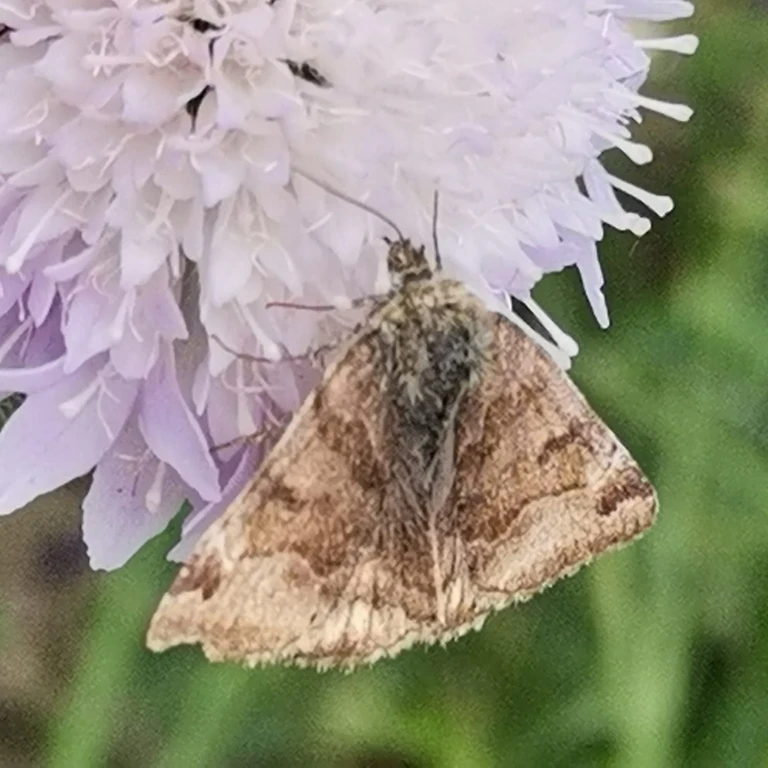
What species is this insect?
Euclidia glyphica
